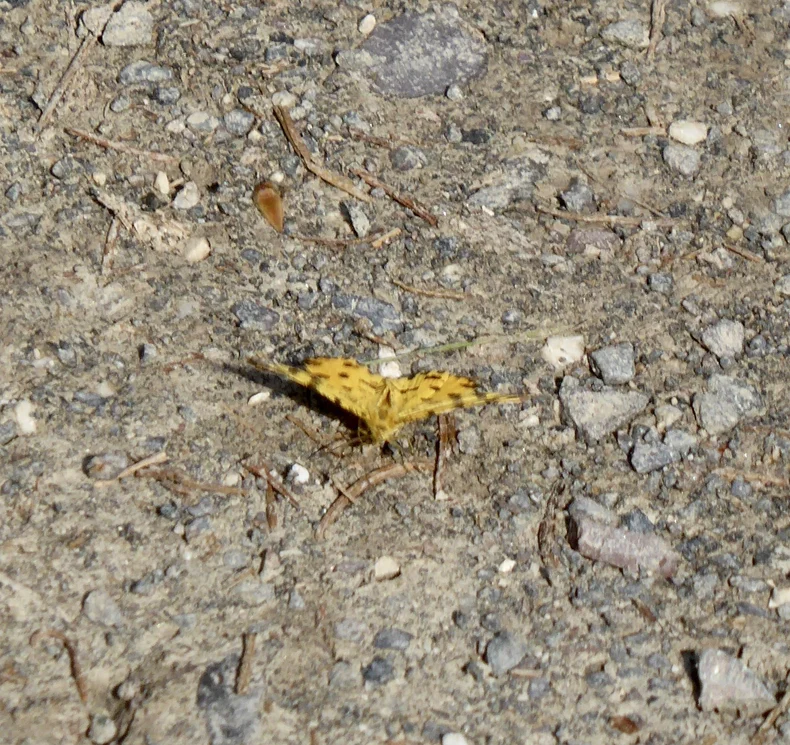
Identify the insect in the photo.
Pseudopanthera macularia
